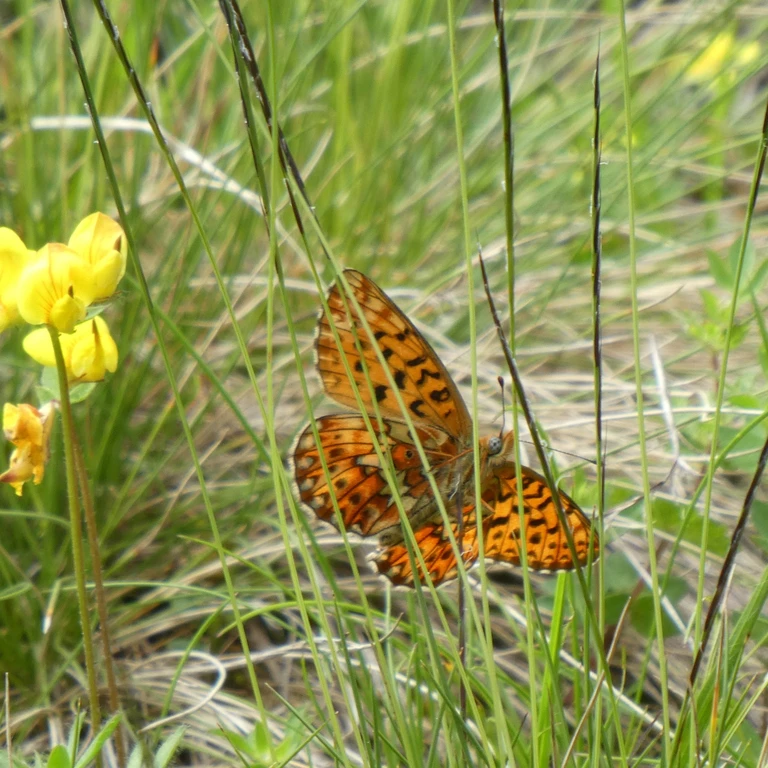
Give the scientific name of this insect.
Boloria euphrosyne (also Clossiana euphrosyne)
